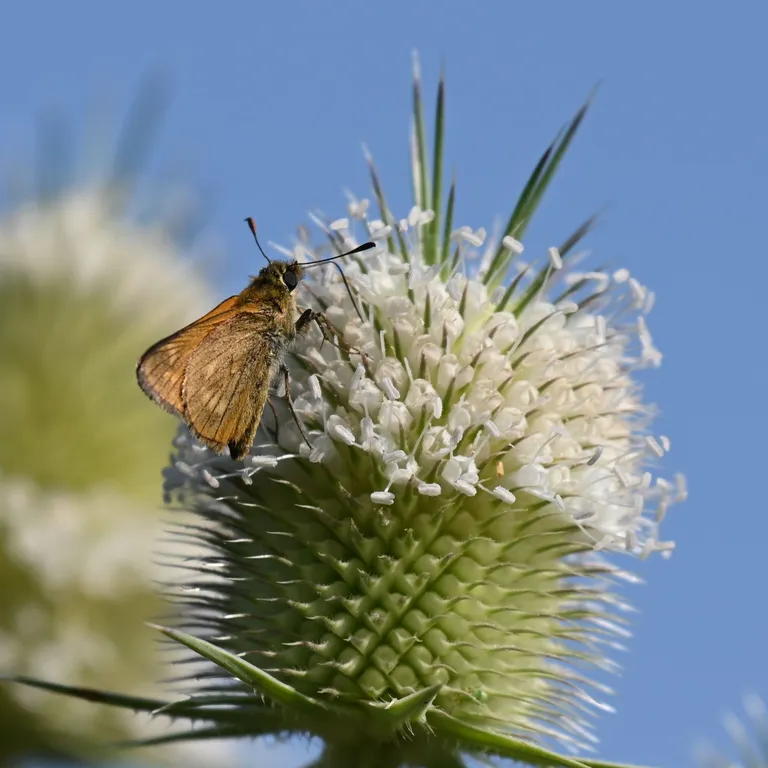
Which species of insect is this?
Ochlodes sylvanus (also Ochlodes venata)
